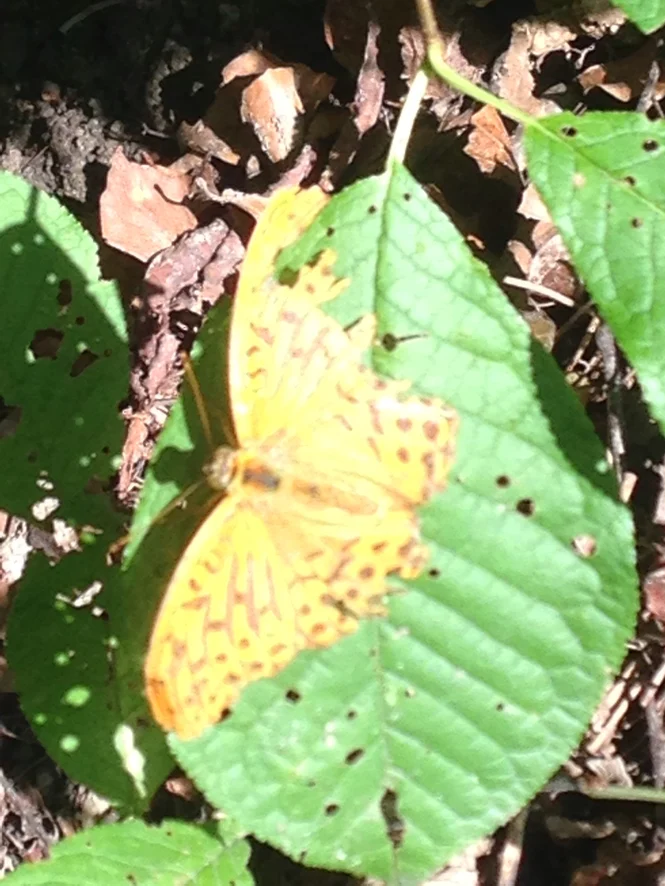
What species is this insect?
Argynnis paphia
